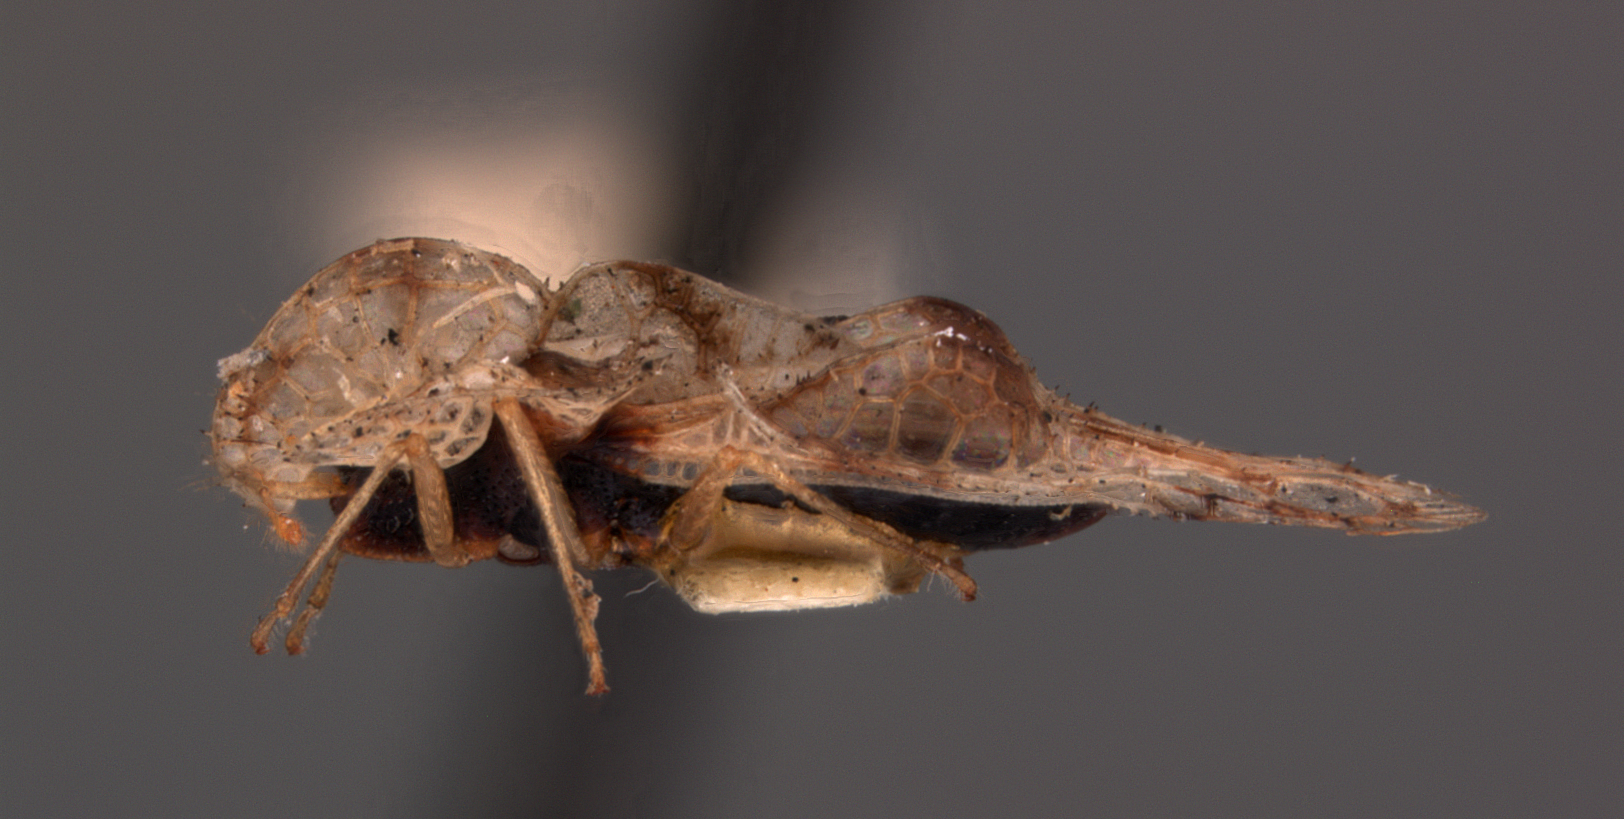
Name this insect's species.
Corythuca mali
